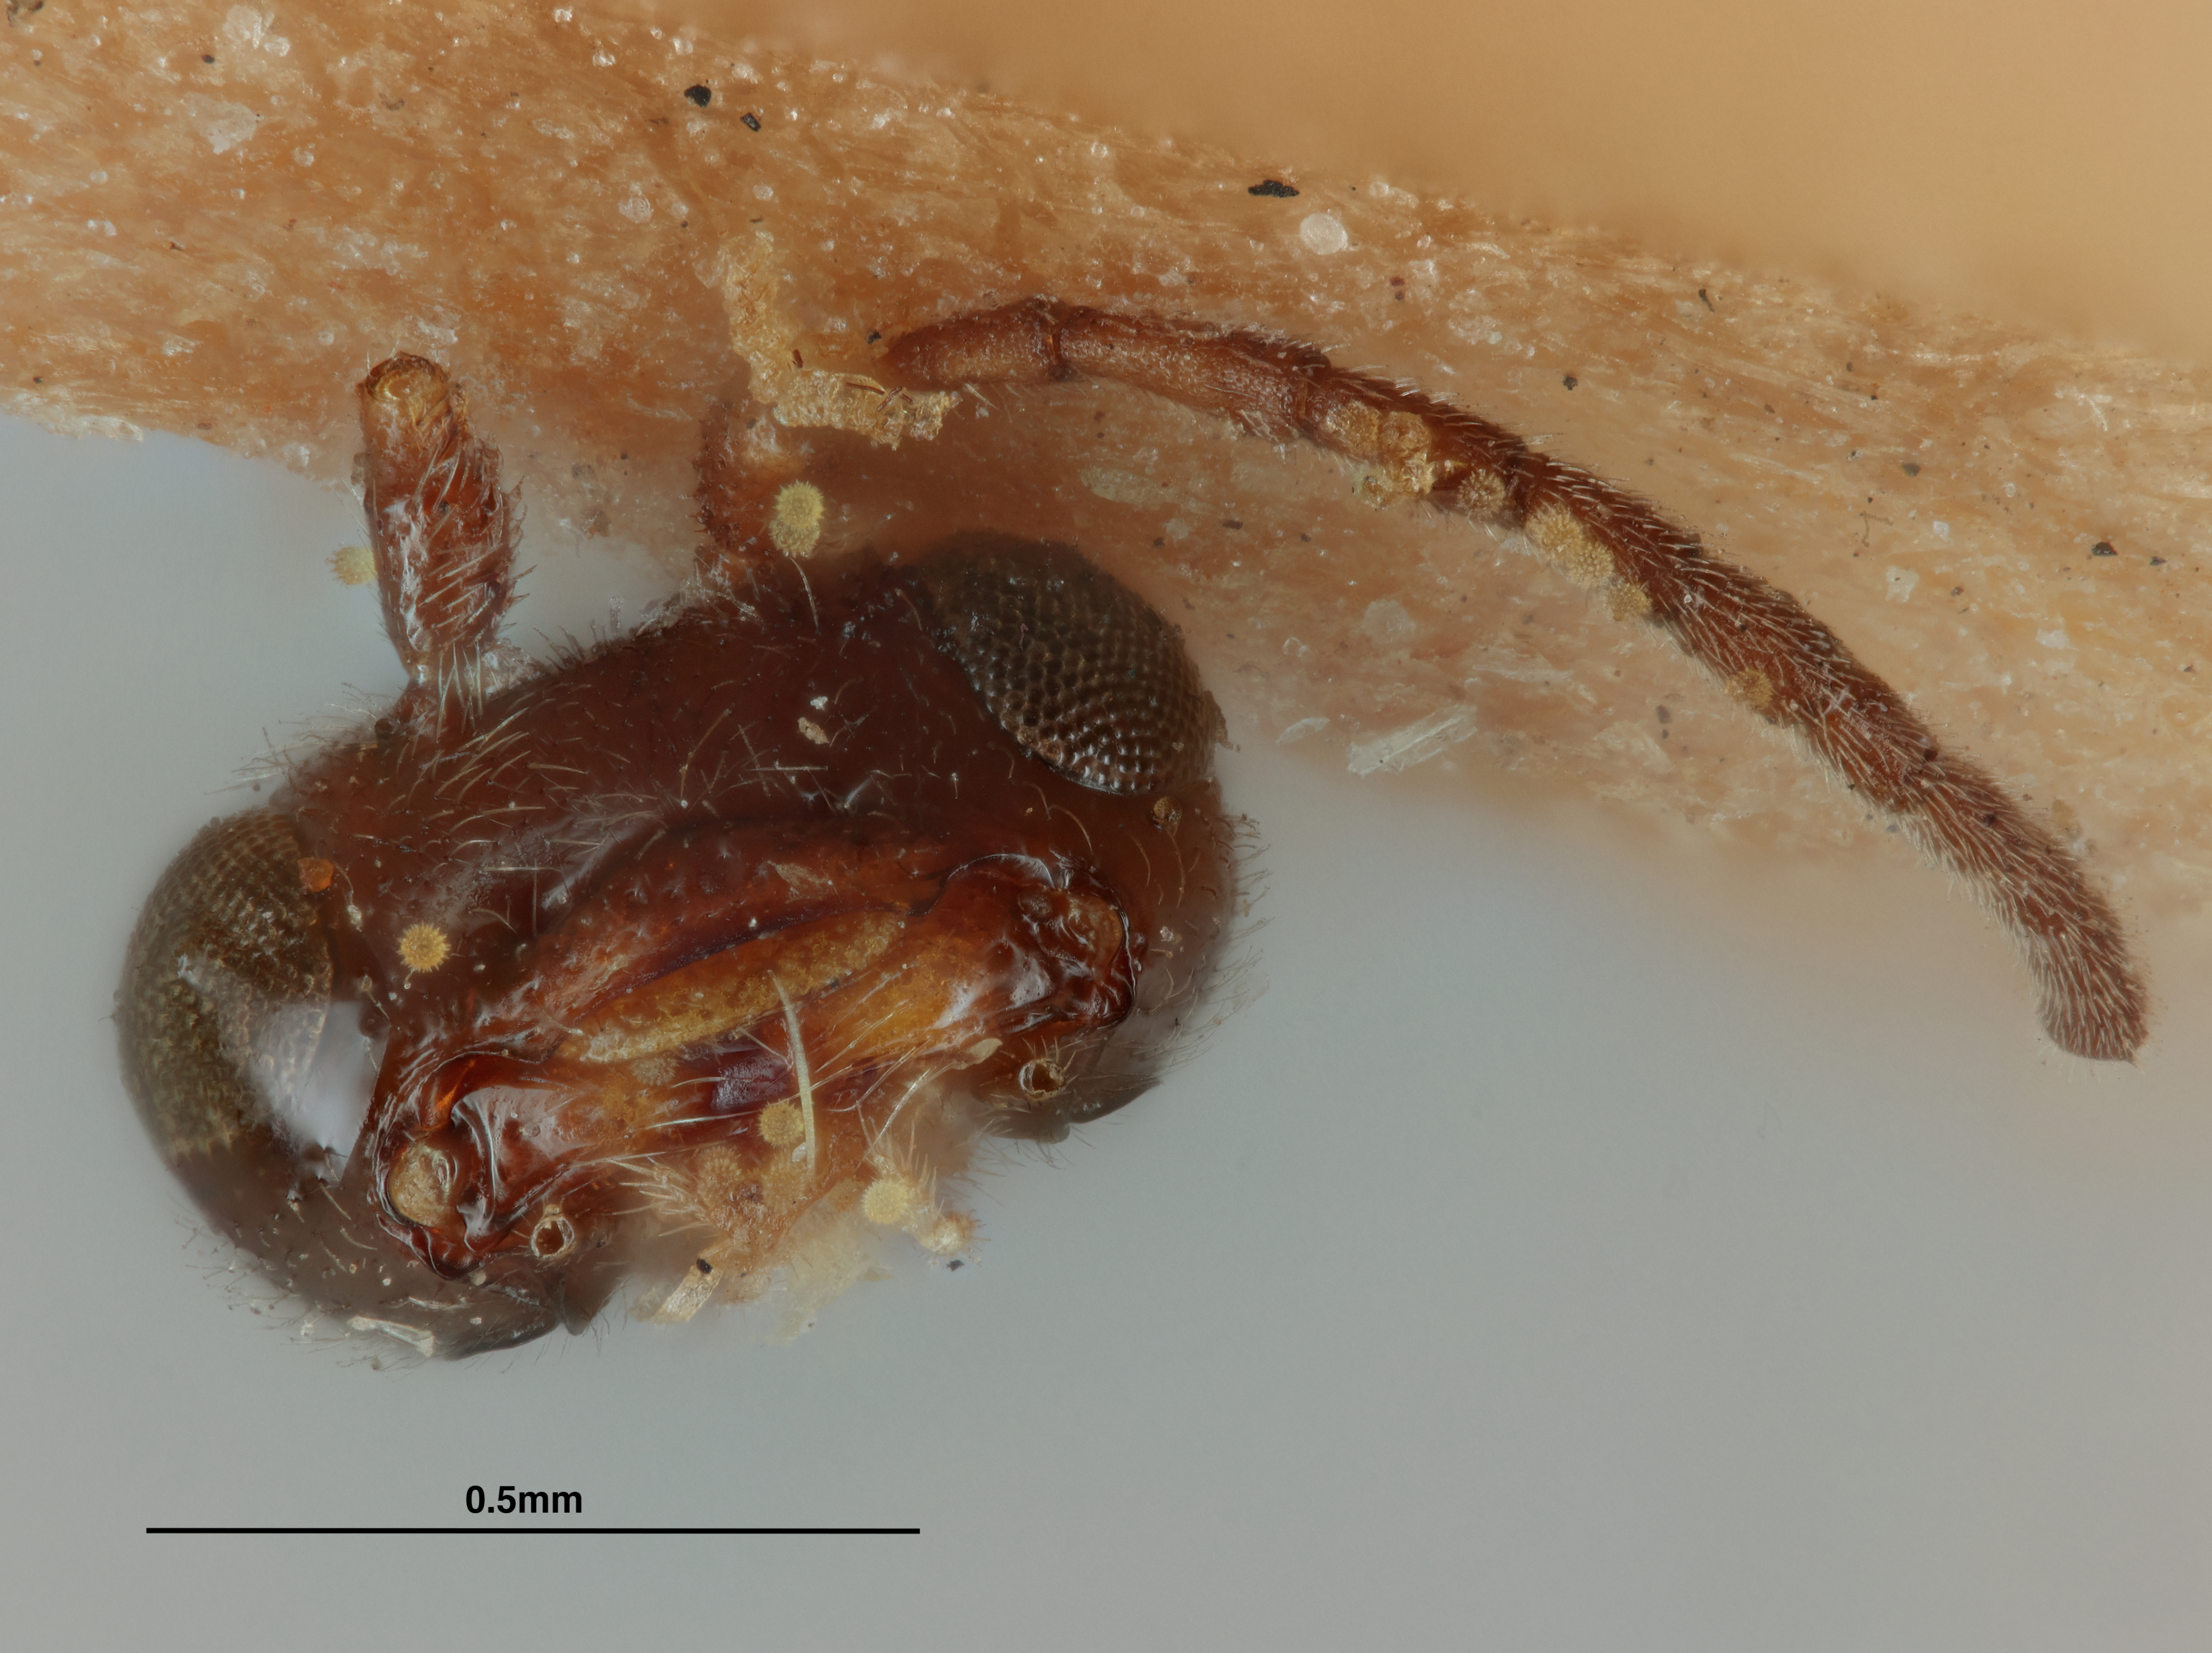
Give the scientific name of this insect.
Triaspis aequoris
